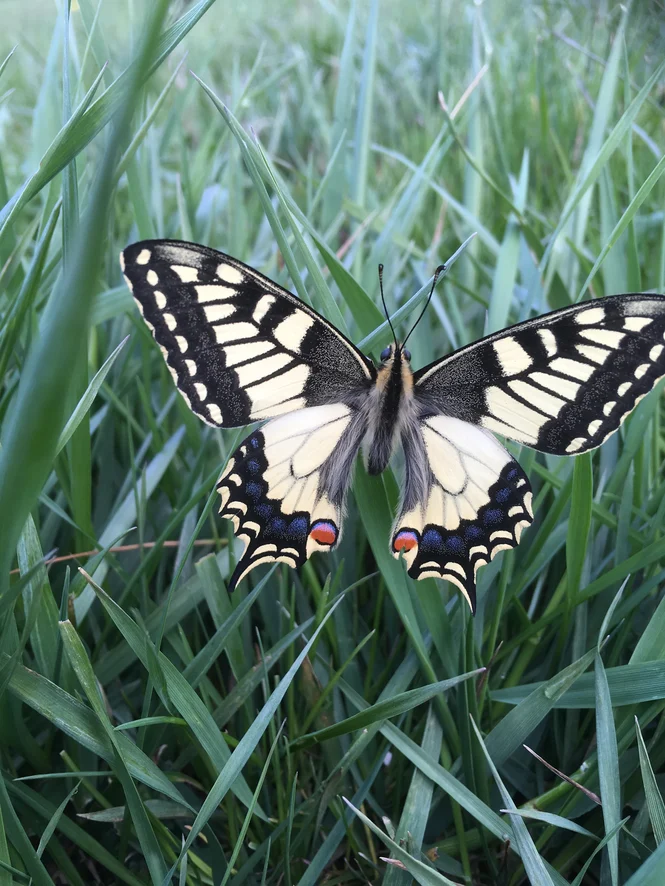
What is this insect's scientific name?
Papilio machaon
